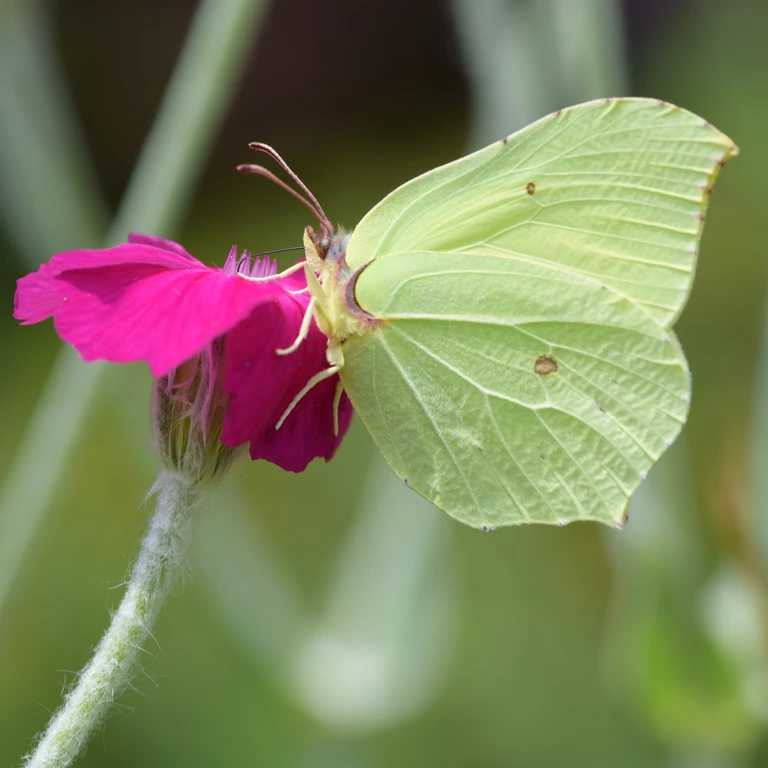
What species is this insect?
Gonepteryx rhamni
